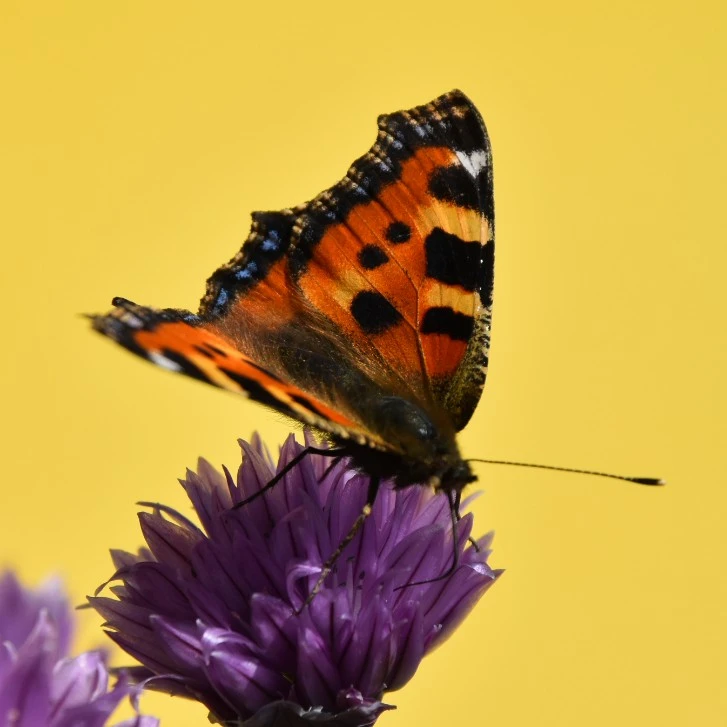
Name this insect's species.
Aglais urticae
